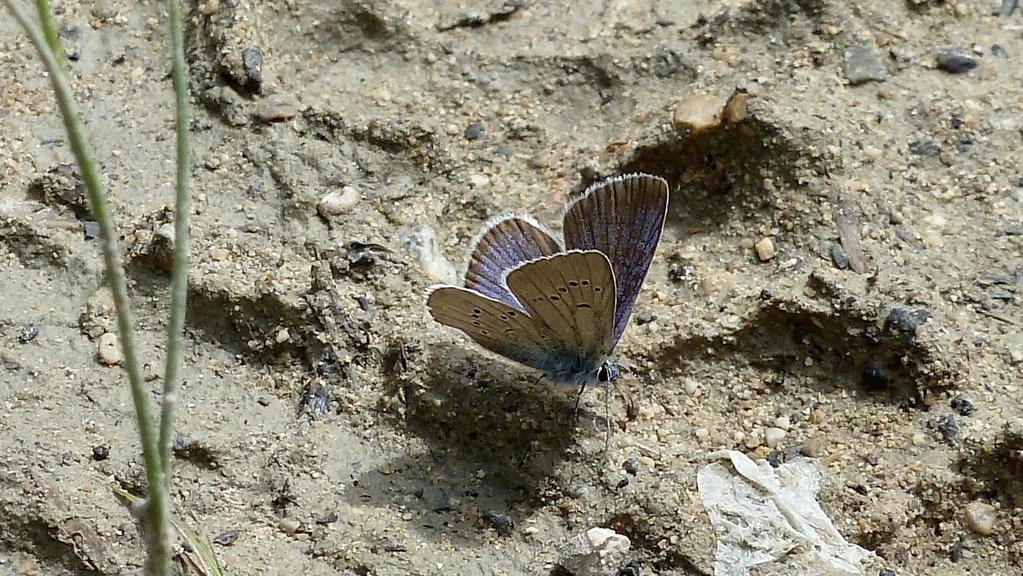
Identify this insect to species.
Cyaniris semiargus
